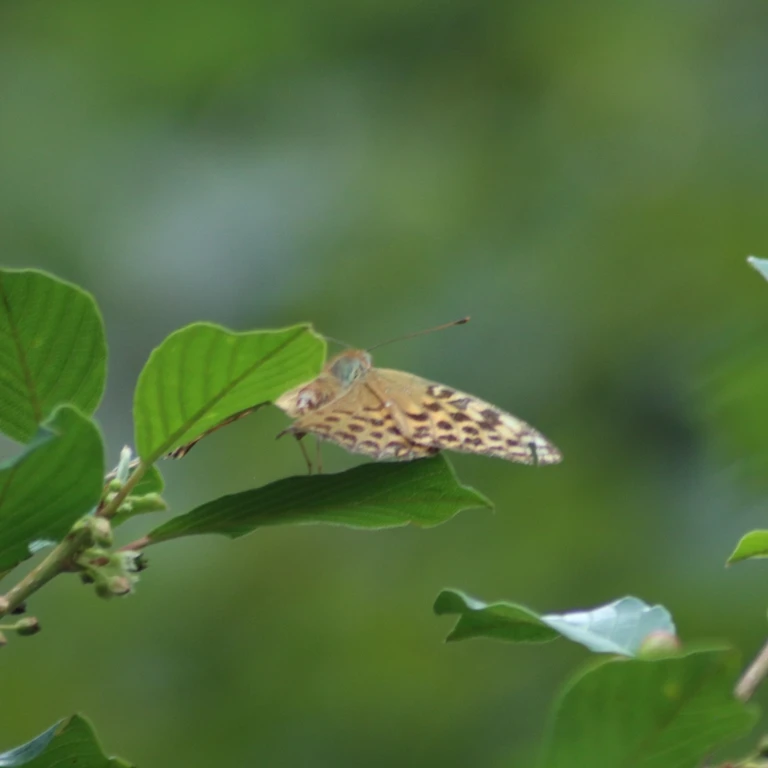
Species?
Argynnis paphia
